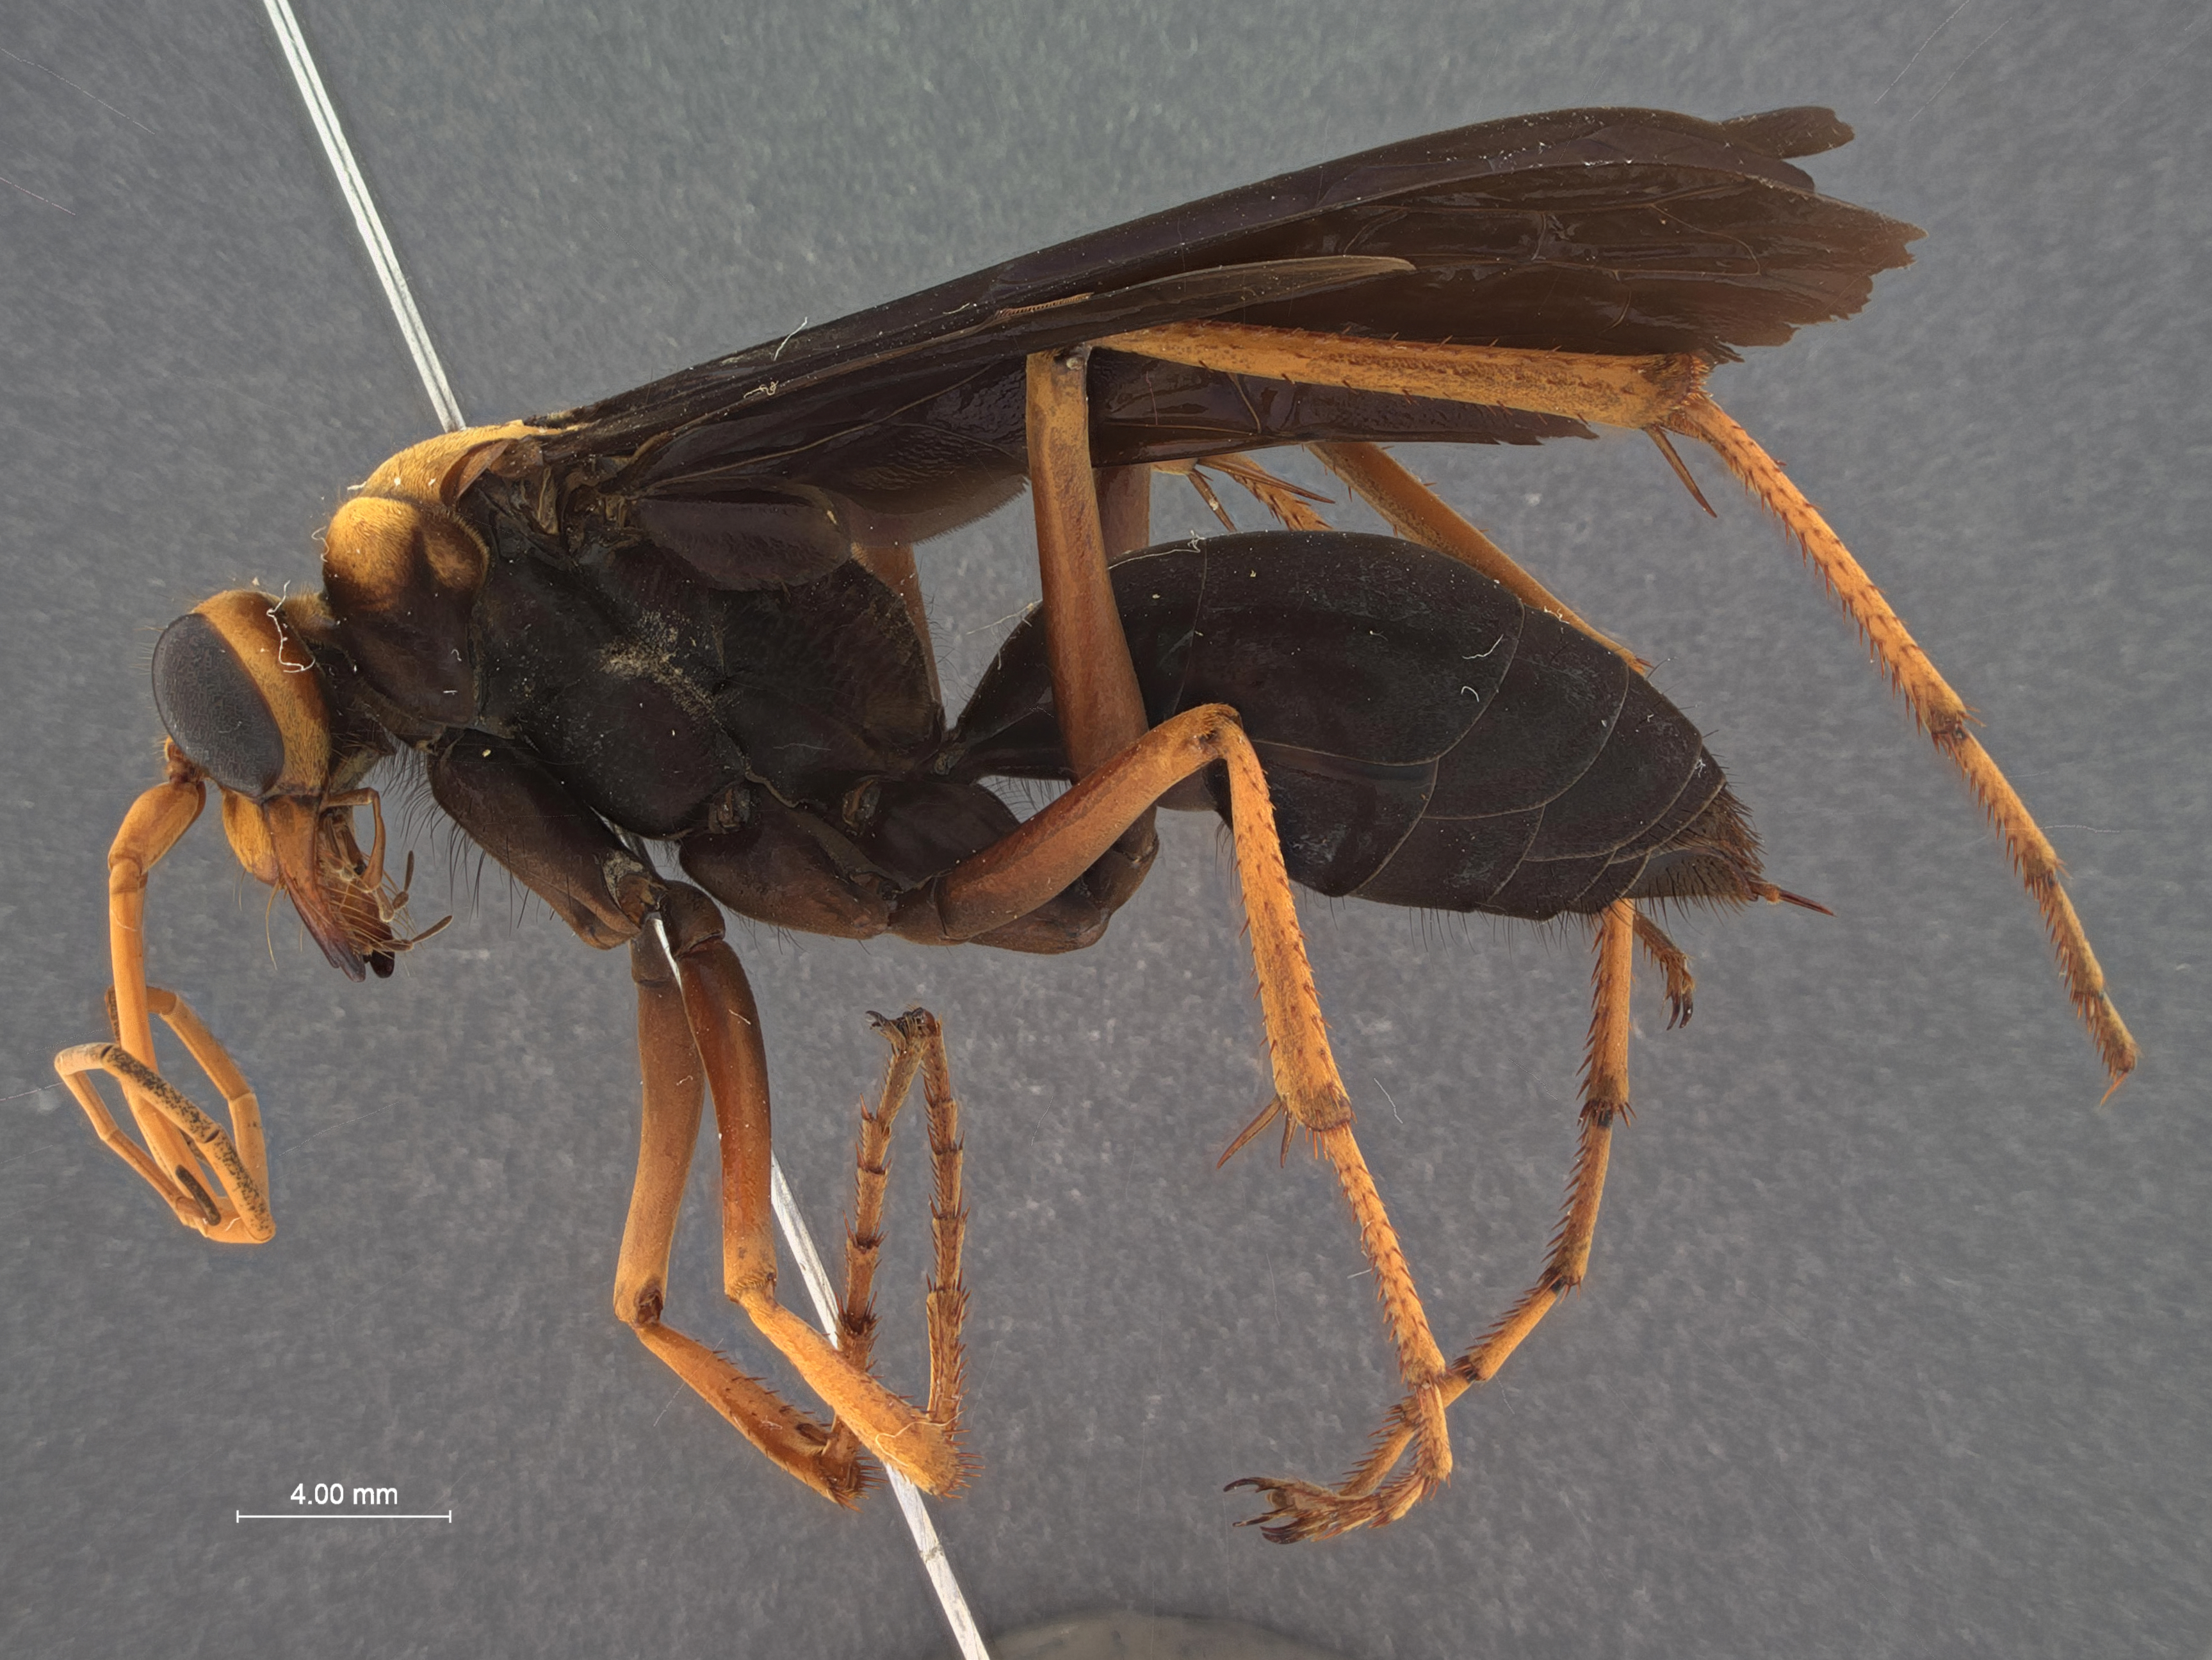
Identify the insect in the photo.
Leptodialepis formosanus
